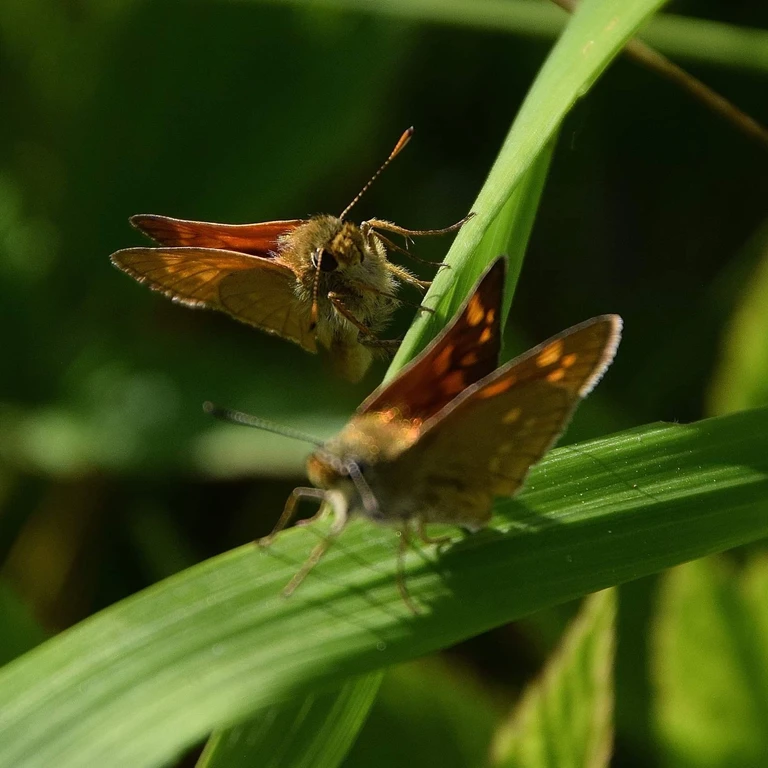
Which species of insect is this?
Ochlodes sylvanus (also Ochlodes venata)
